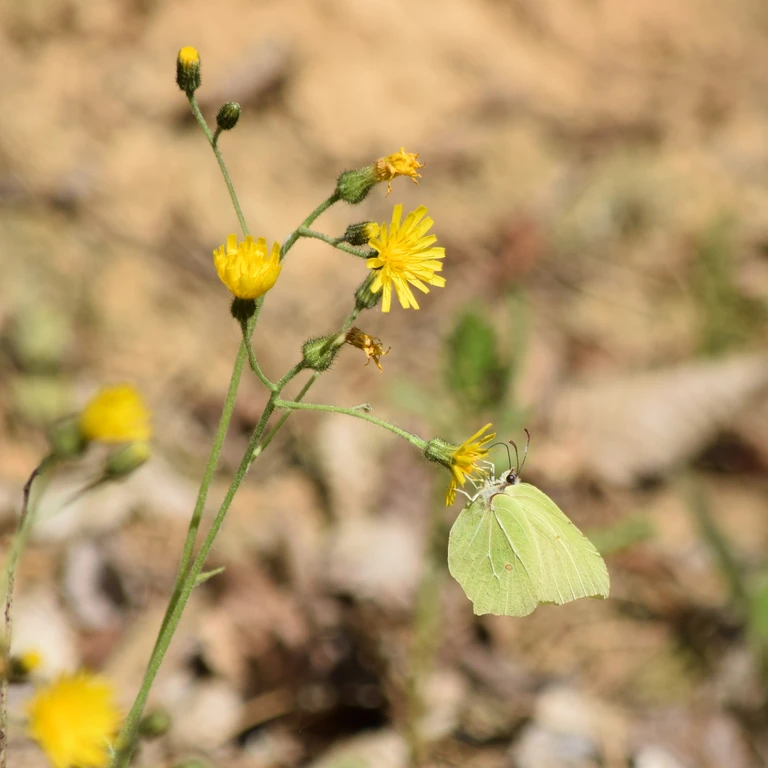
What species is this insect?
Gonepteryx rhamni
